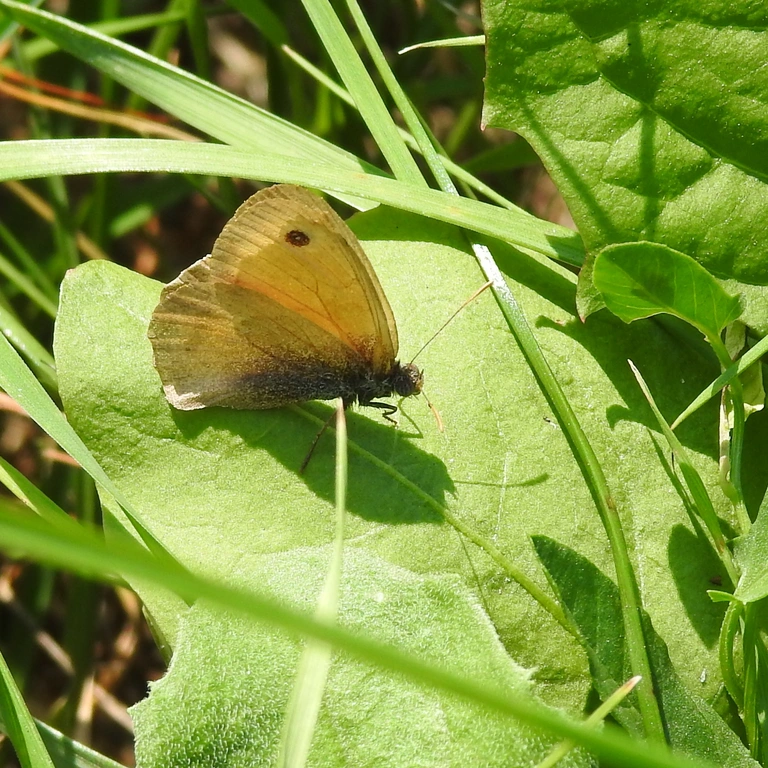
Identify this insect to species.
Coenonympha pamphilus
